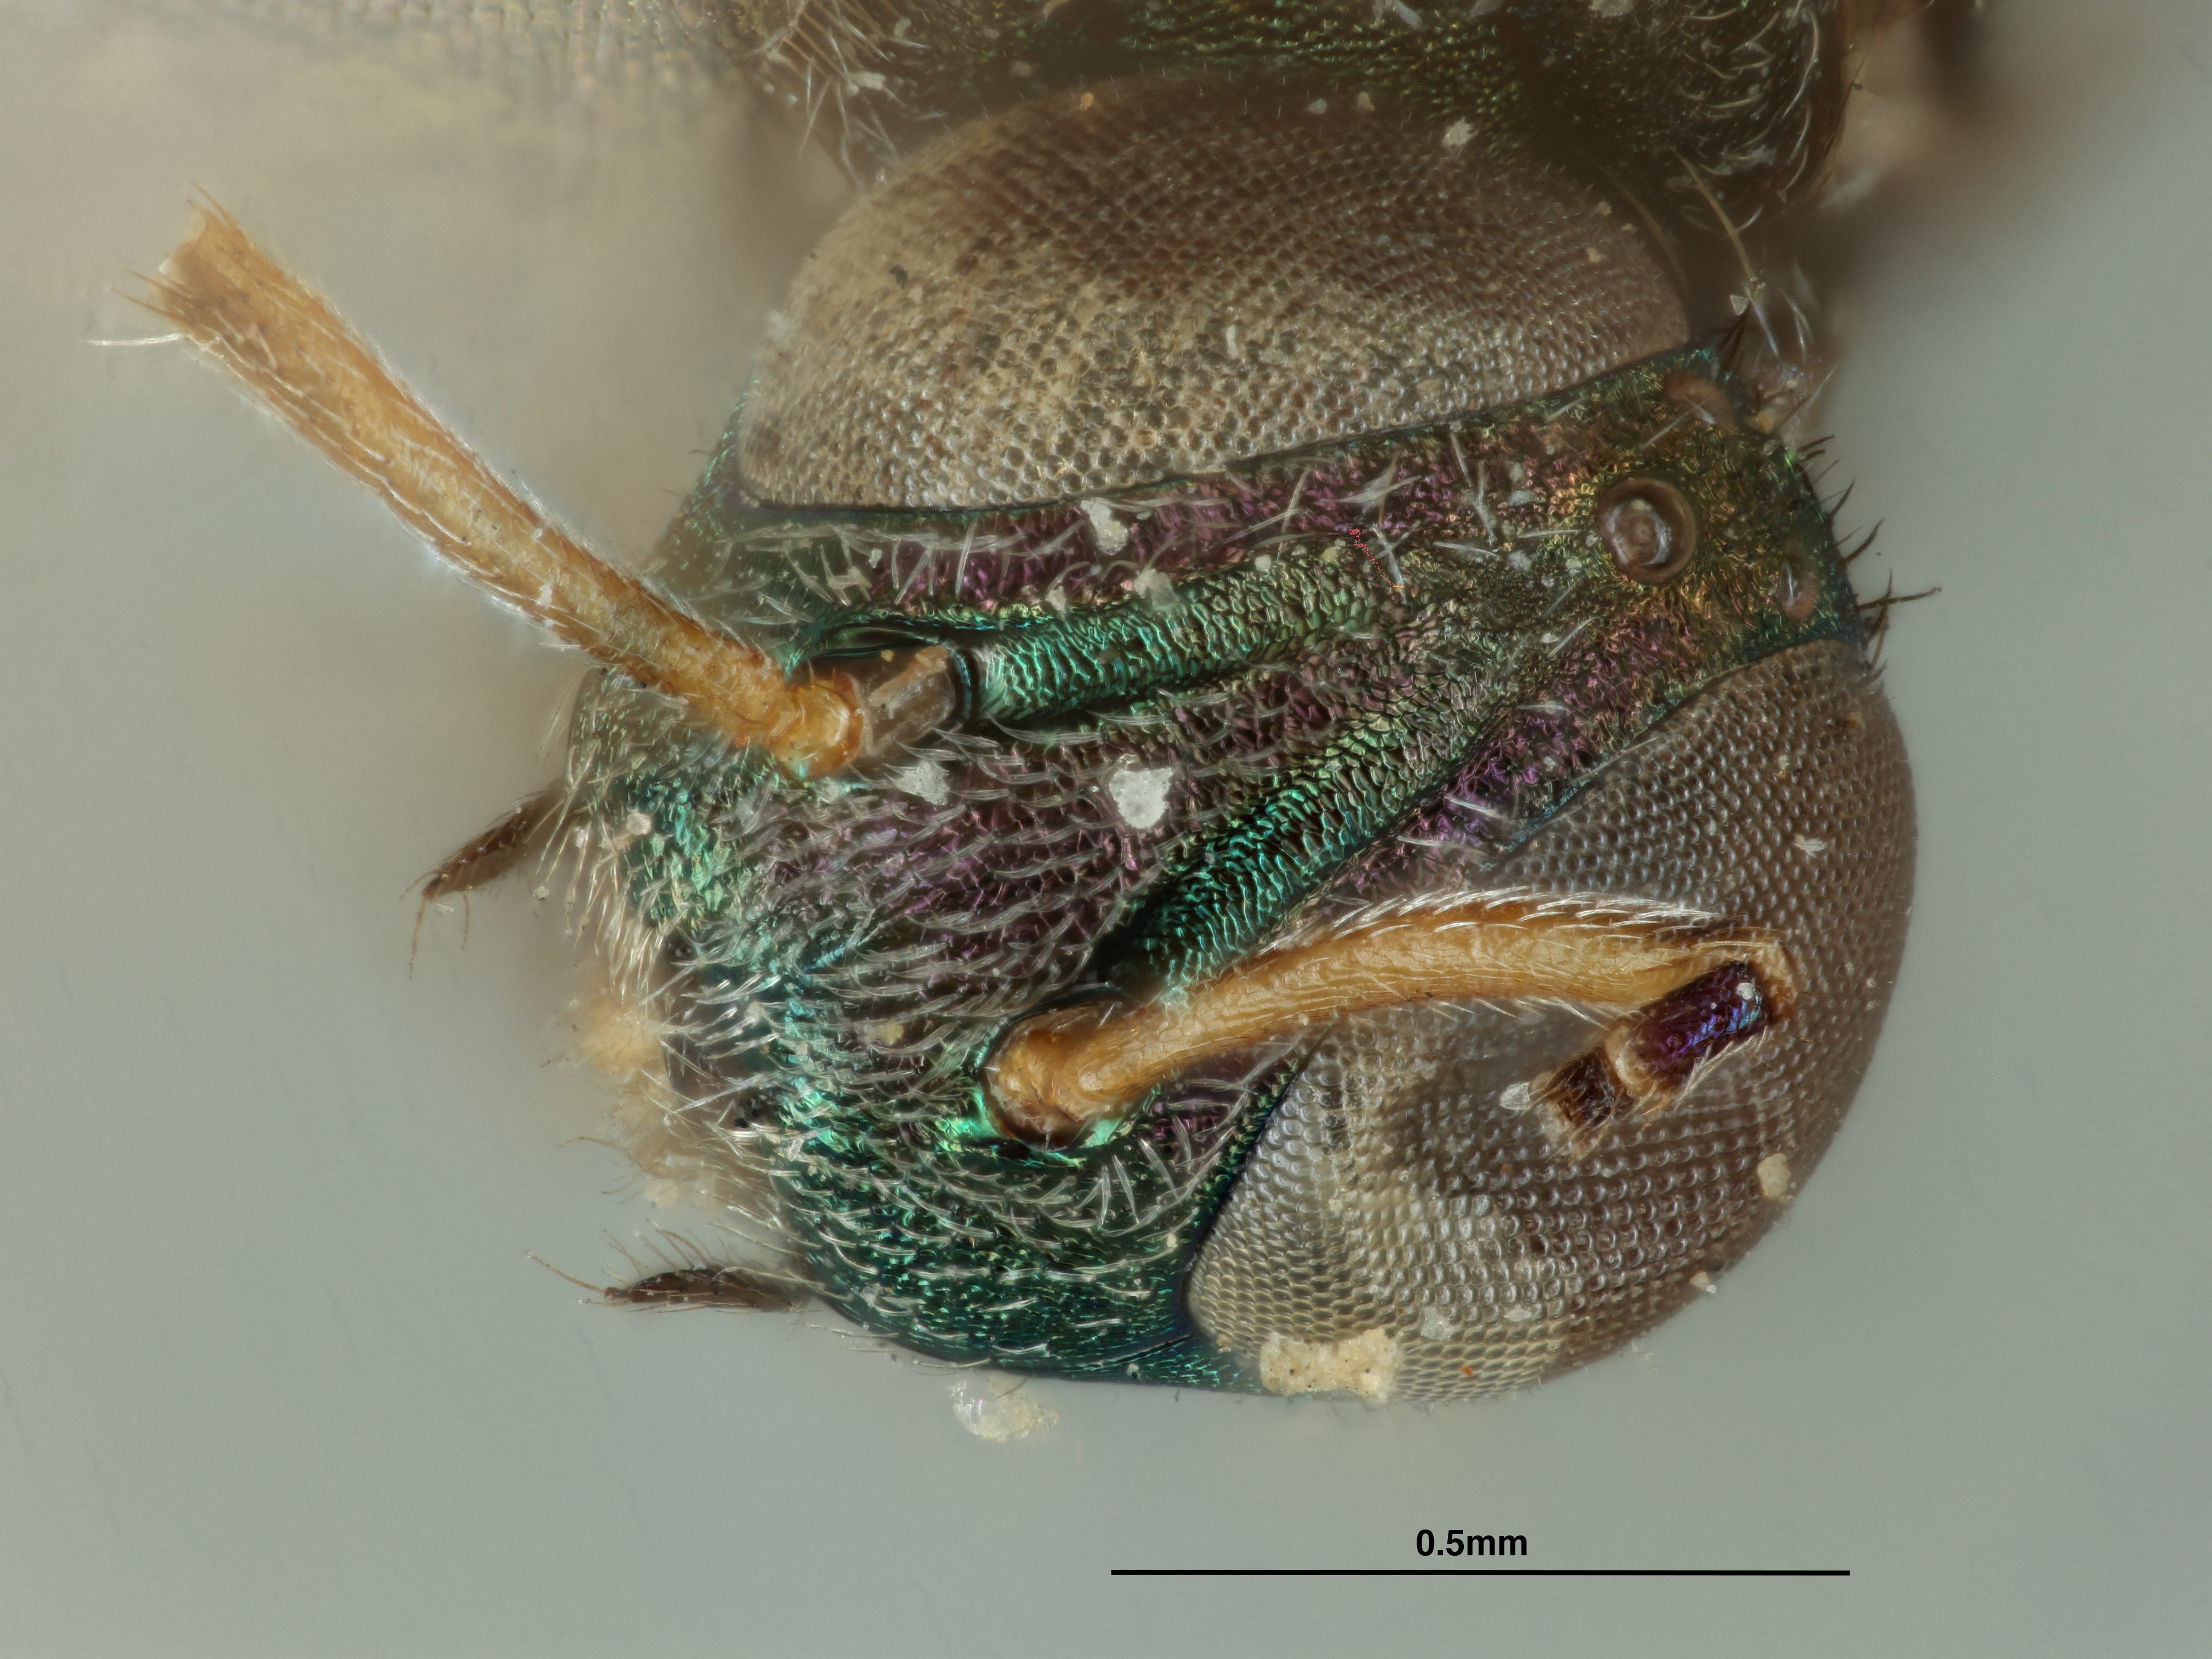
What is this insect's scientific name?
Anastatus stantoni
